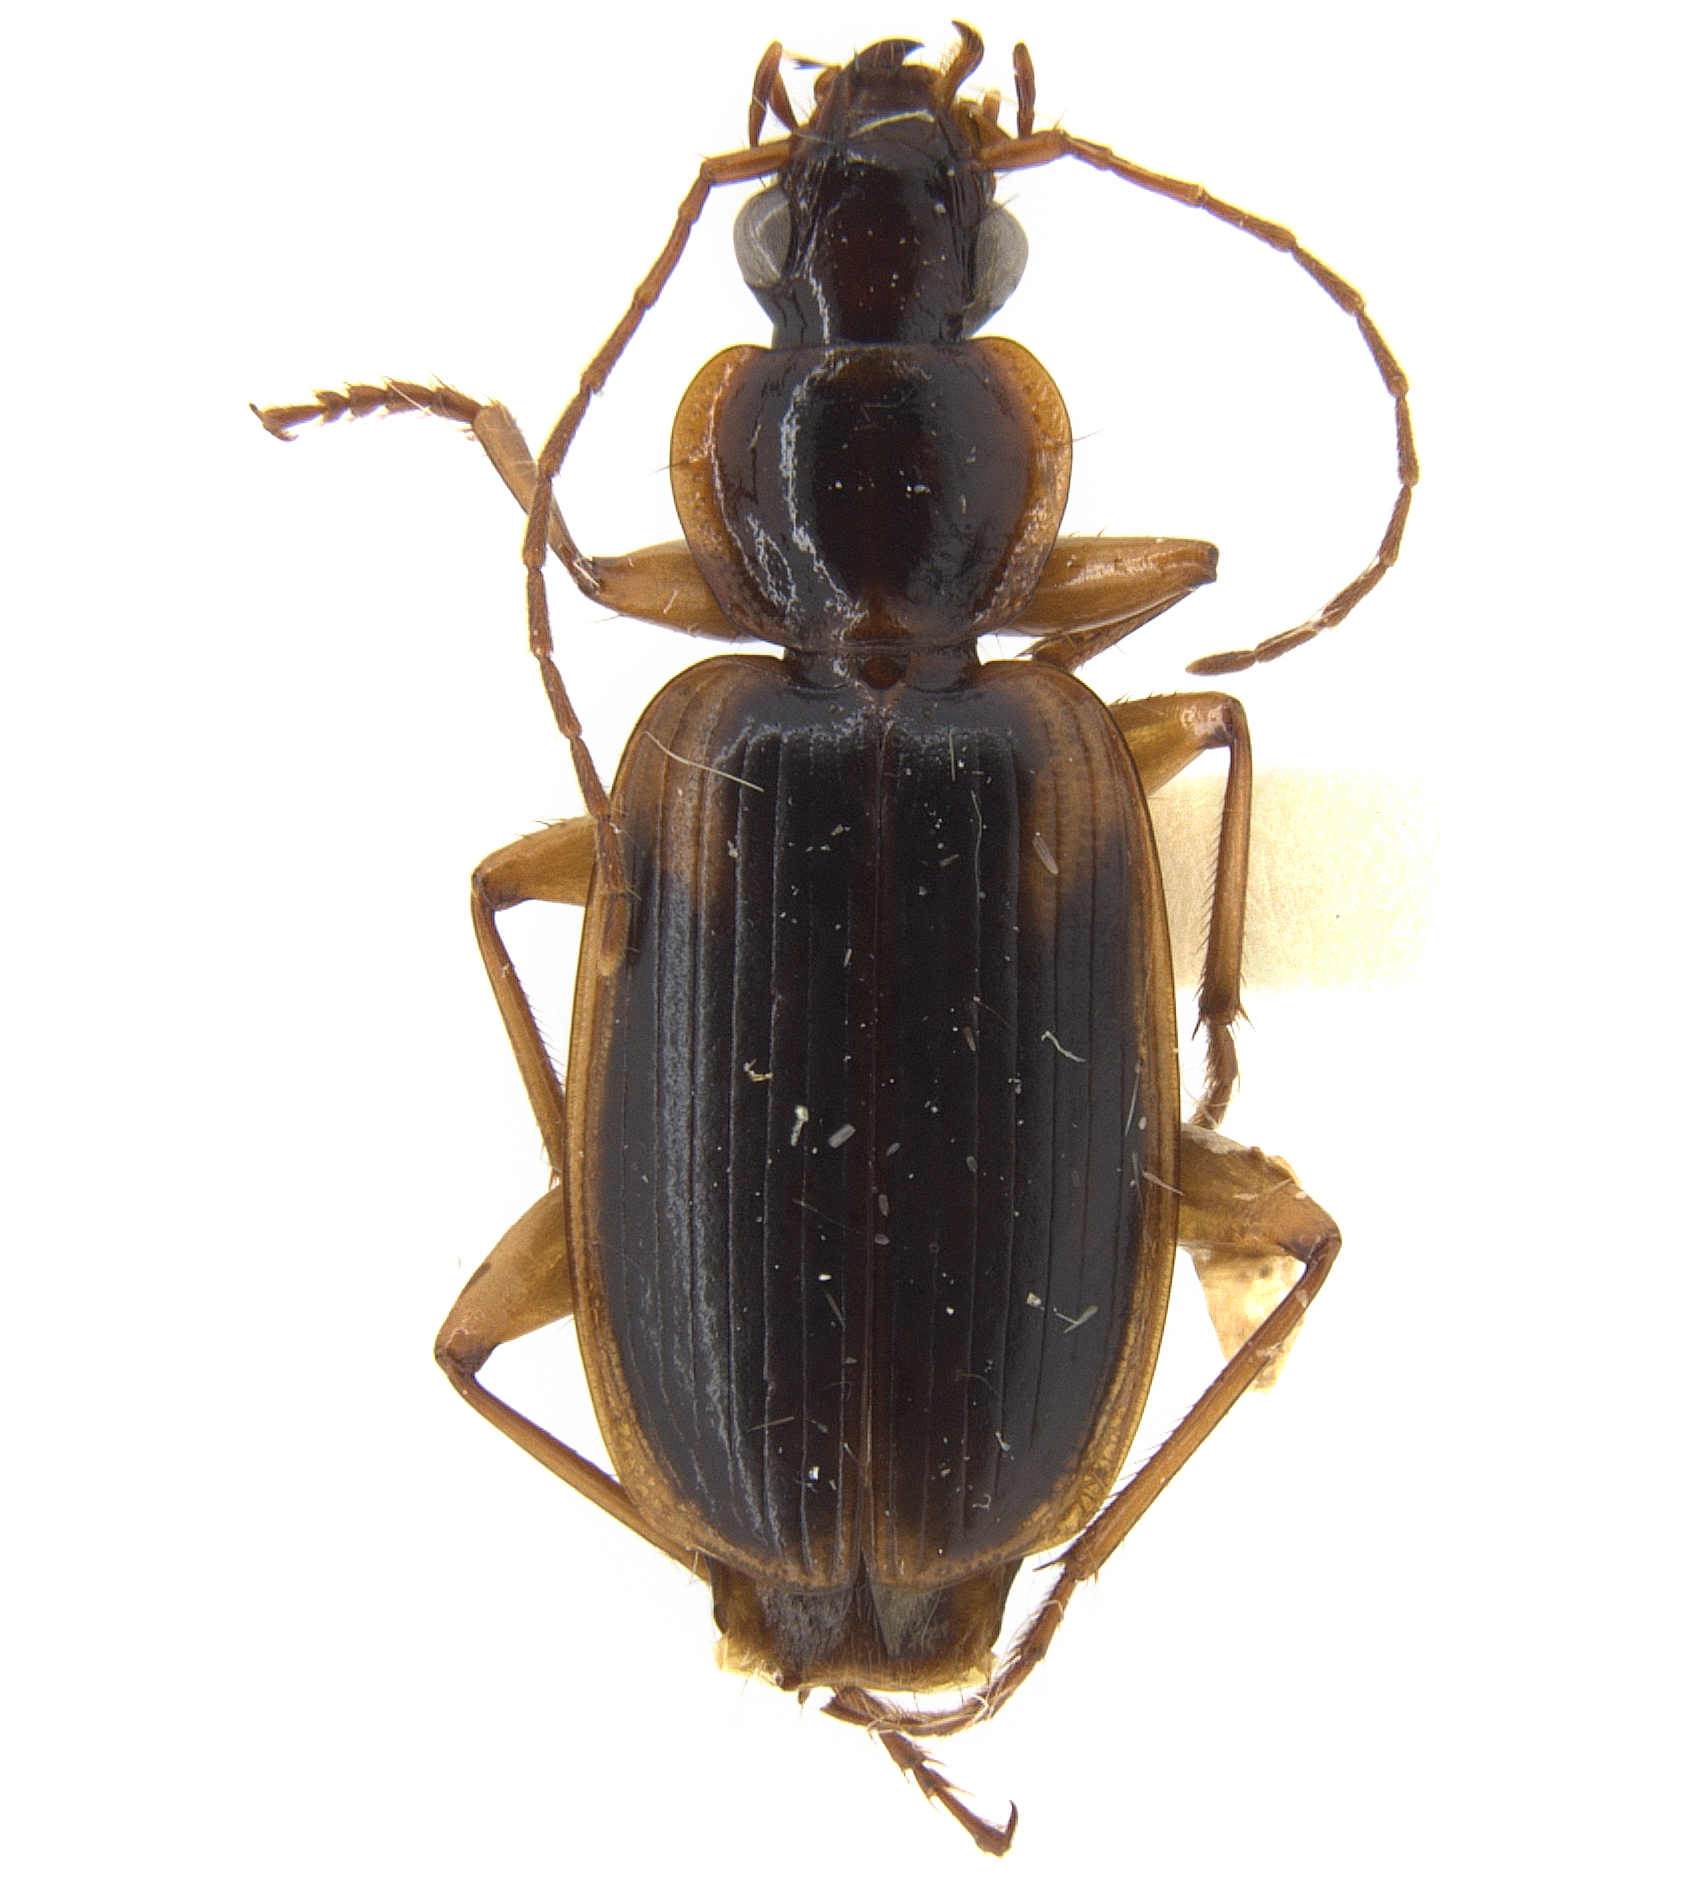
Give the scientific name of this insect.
Pinacodera limbata (also Cymindis limbata)
